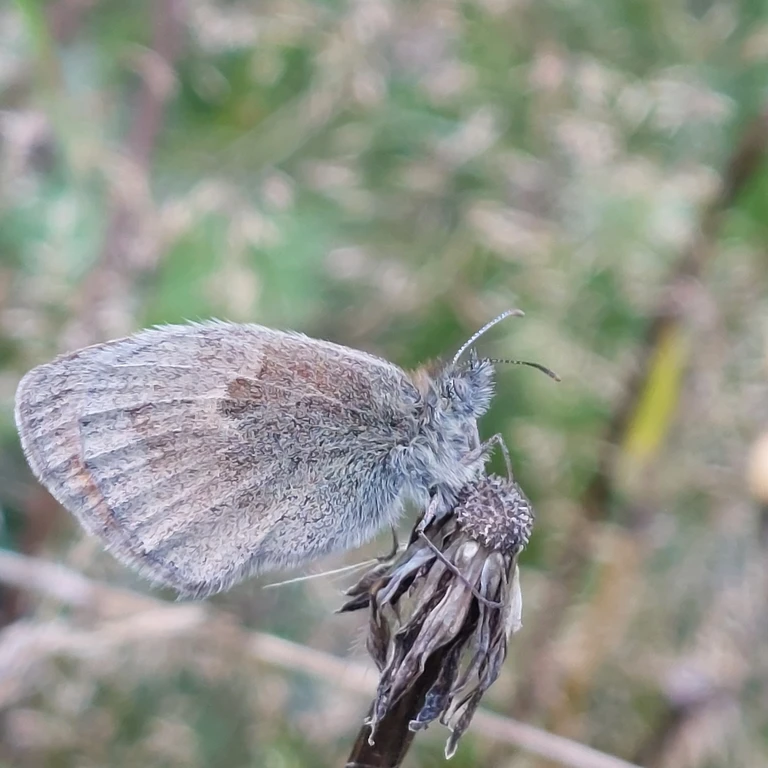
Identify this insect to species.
Coenonympha pamphilus
